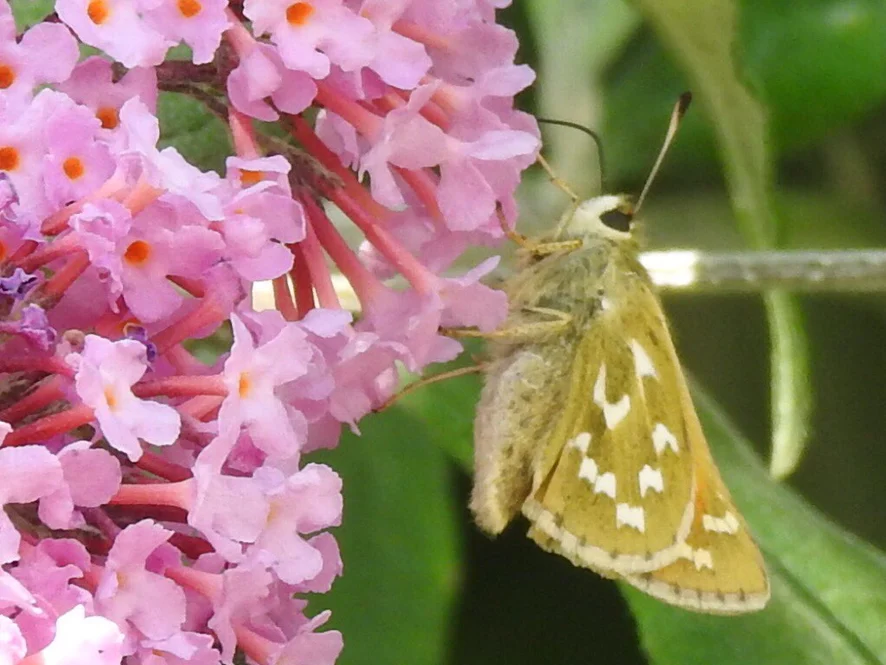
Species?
Hesperia comma
